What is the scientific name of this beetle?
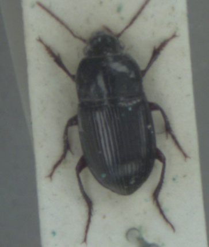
Amara consularis
